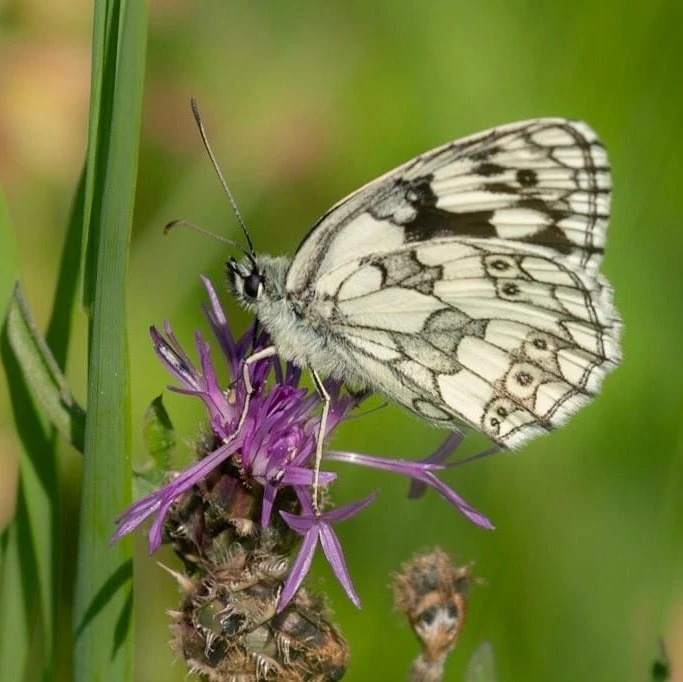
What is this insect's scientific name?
Melanargia galathea
